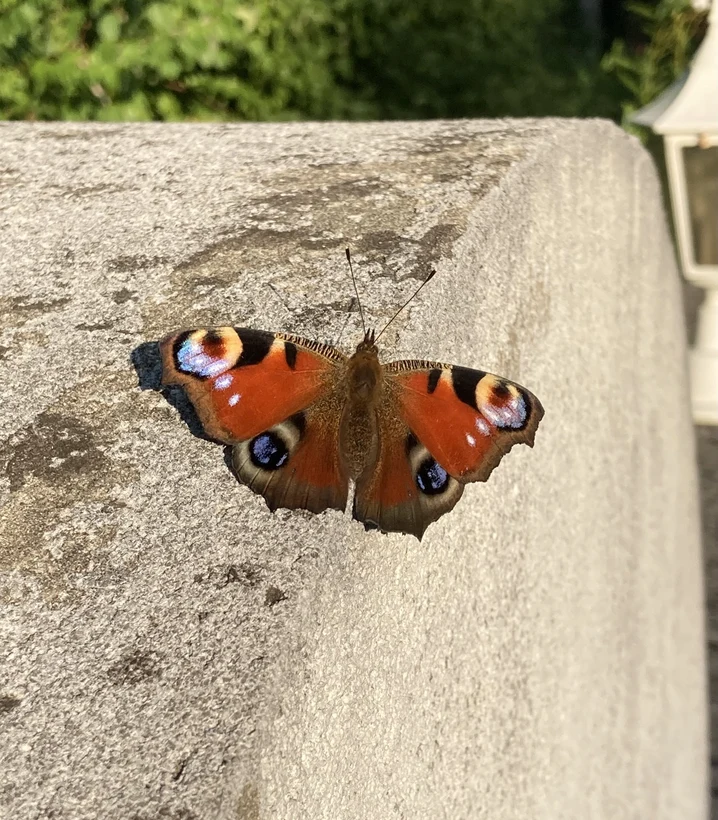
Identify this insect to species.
Aglais io
